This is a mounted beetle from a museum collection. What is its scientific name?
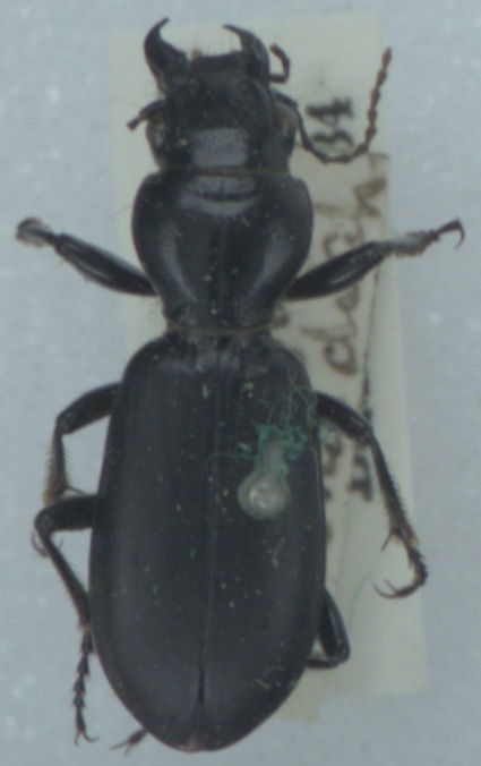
Broscus cephalotes
